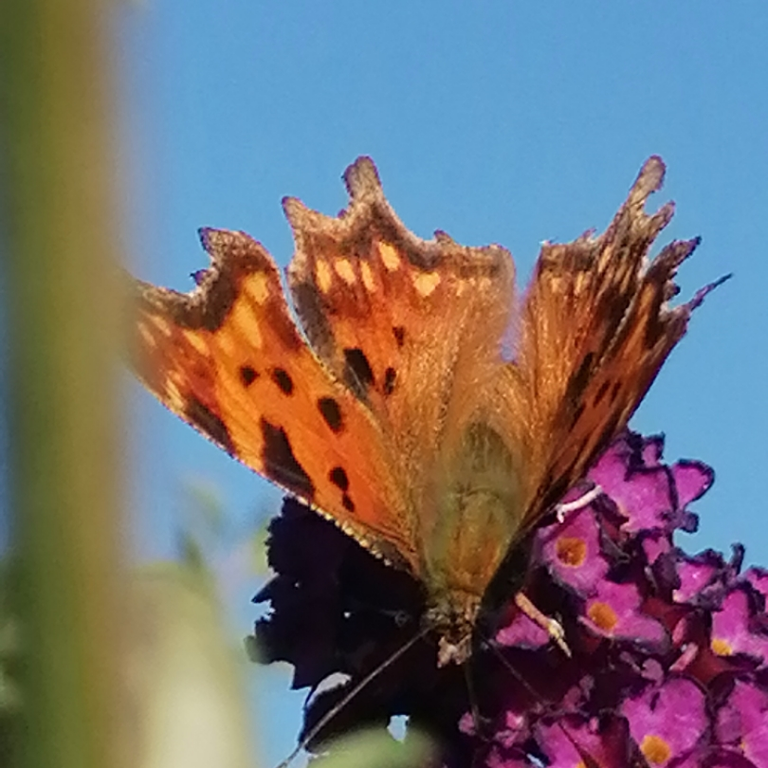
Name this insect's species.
Polygonia c-album
